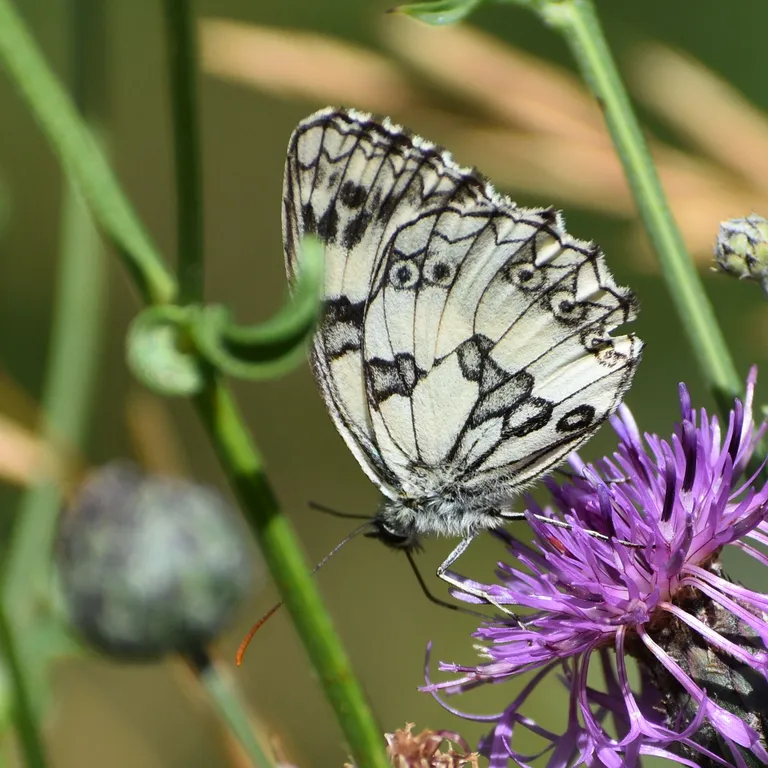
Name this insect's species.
Melanargia galathea
